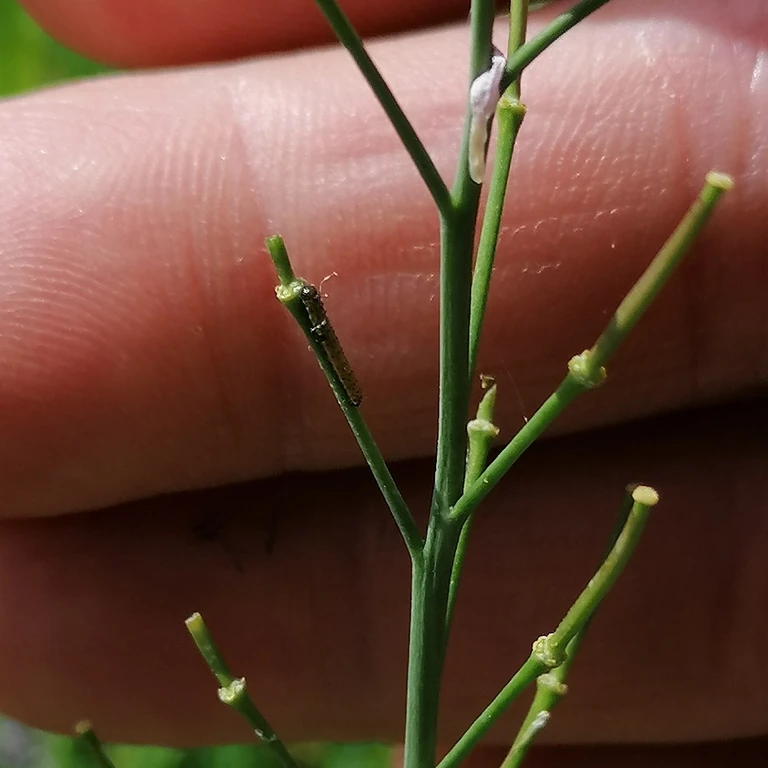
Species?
Anthocharis cardamines
